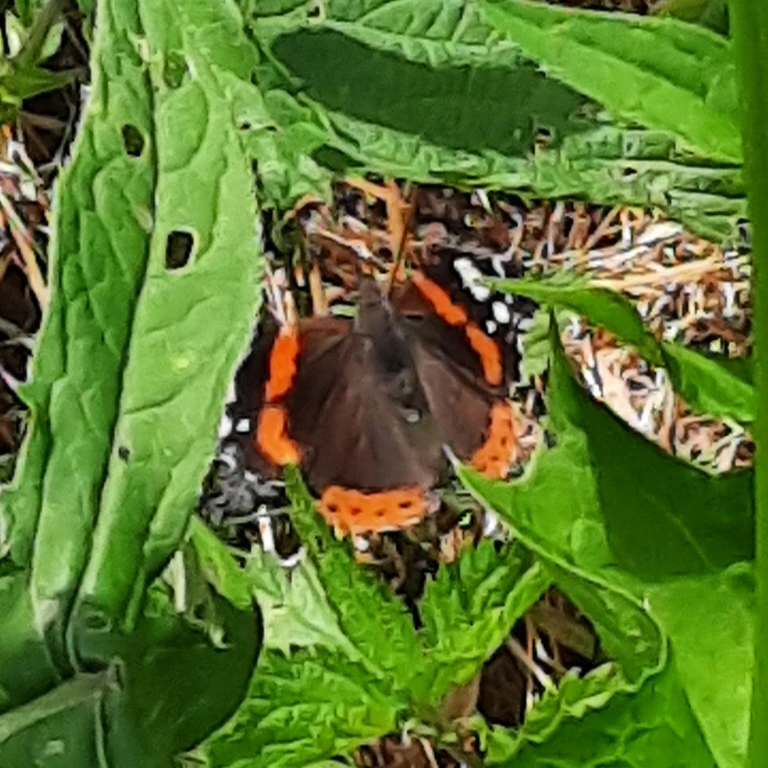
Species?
Vanessa atalanta
